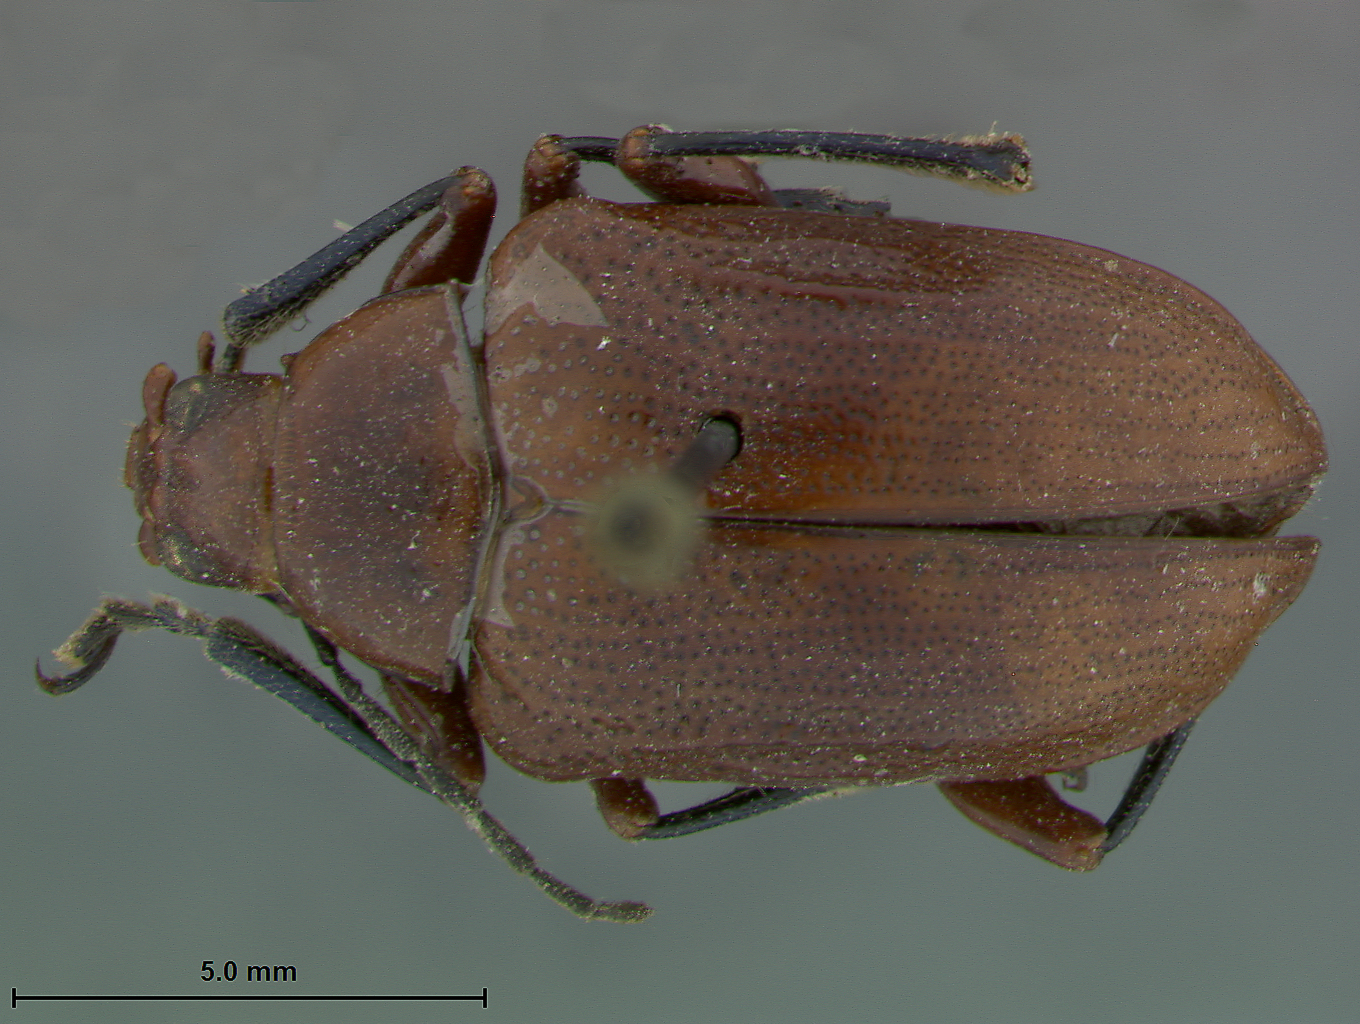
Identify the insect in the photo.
Chalcophana gigas
